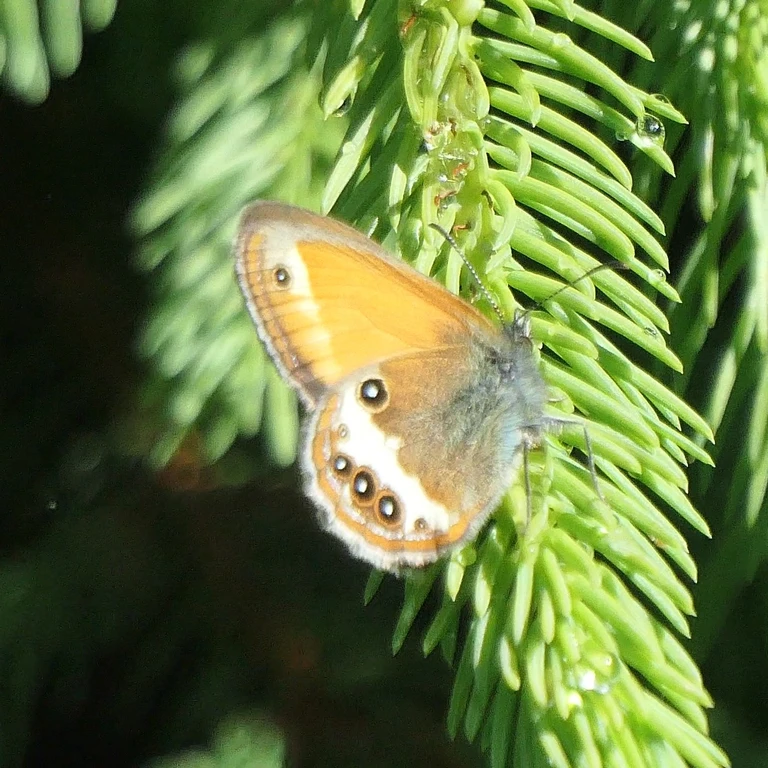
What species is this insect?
Coenonympha arcania
